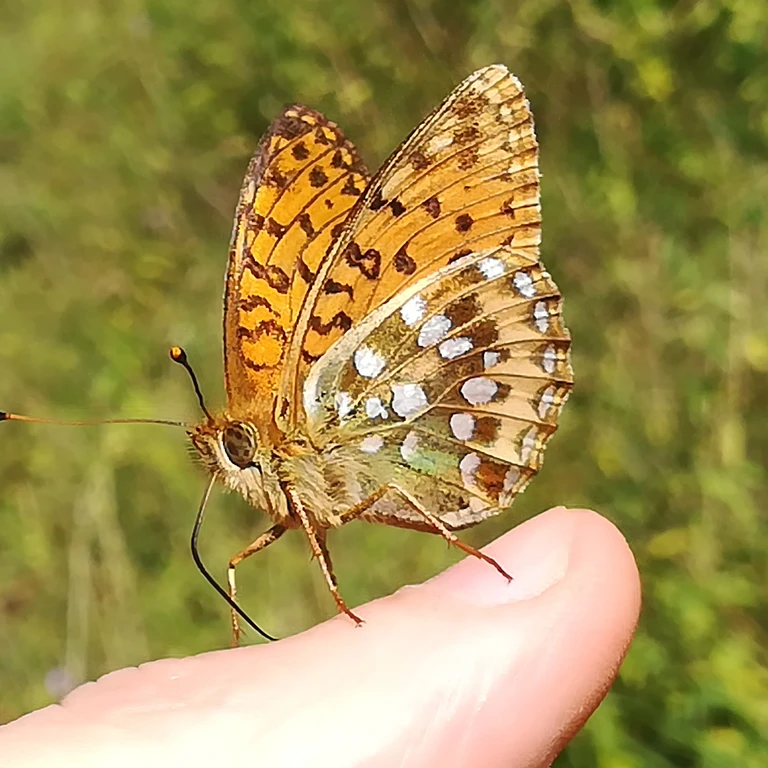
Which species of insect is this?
Speyeria aglaja
